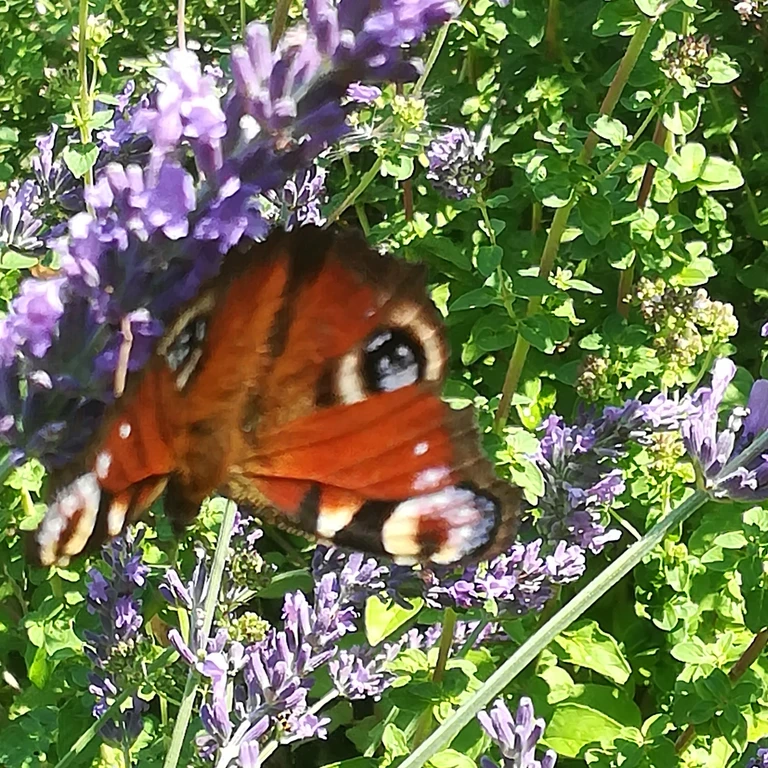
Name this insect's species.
Aglais io
